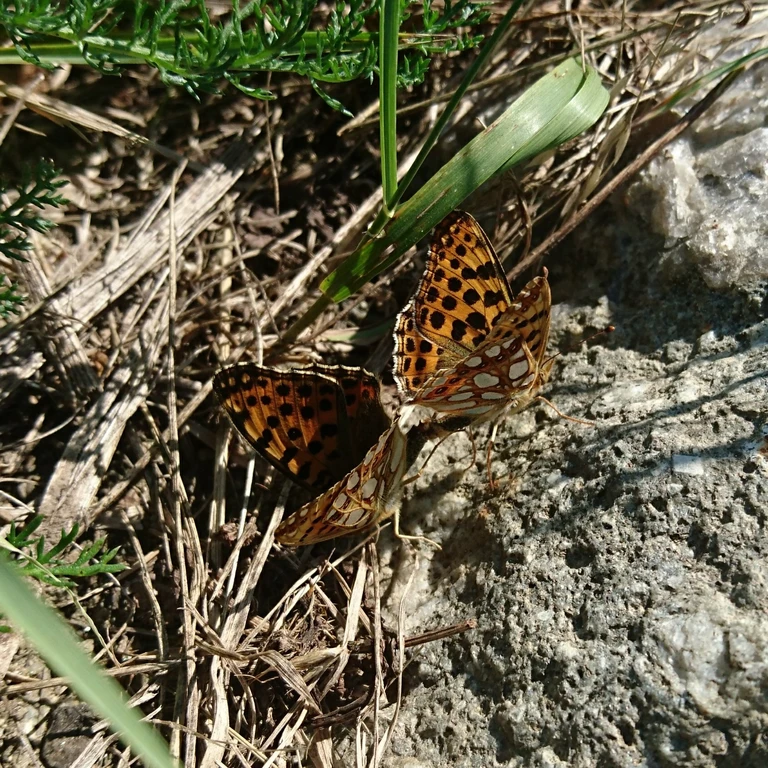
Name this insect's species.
Issoria lathonia
